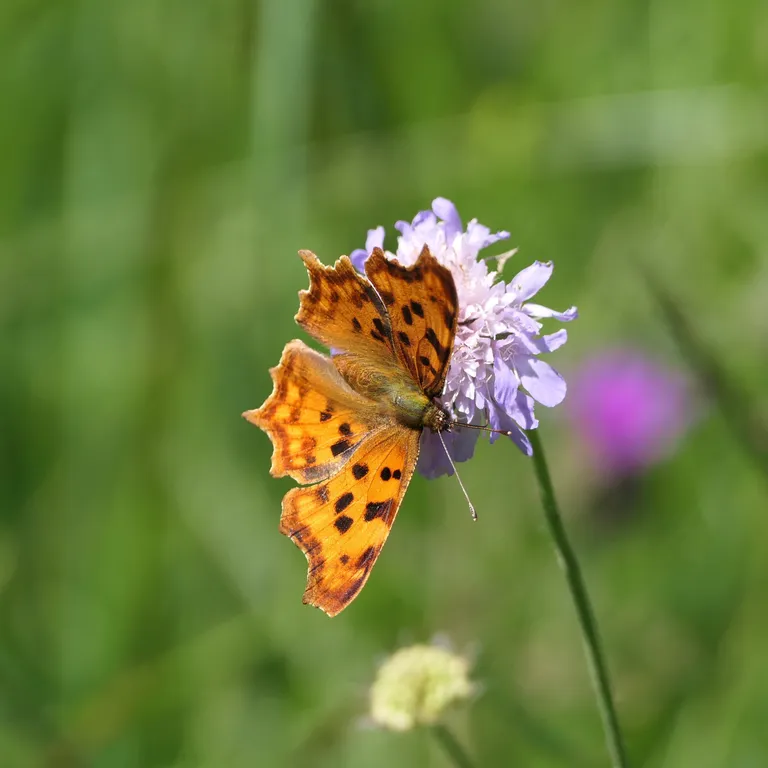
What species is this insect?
Polygonia c-album
